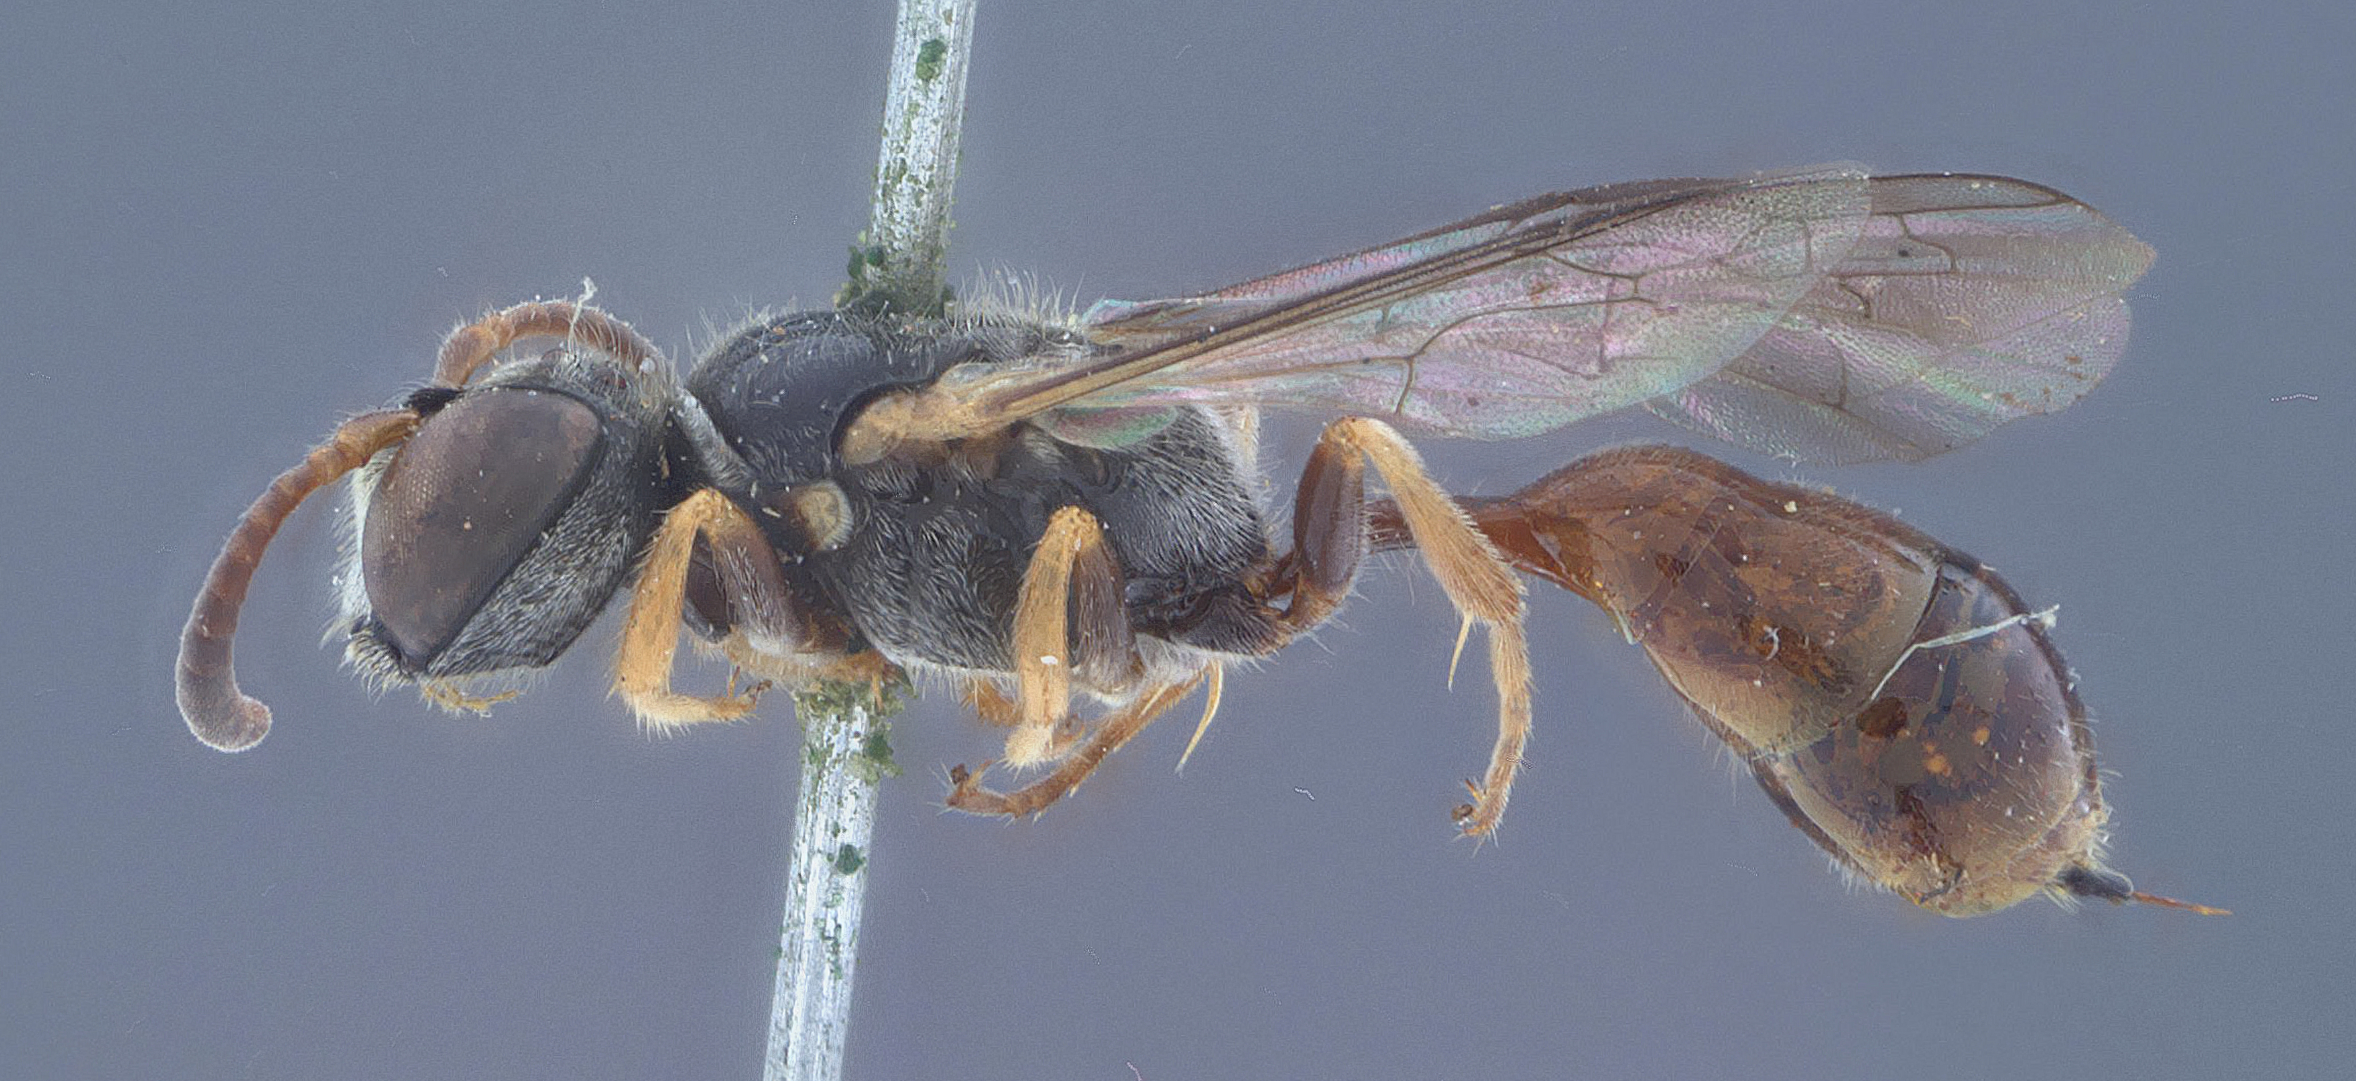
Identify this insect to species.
Diodontus penangensis
